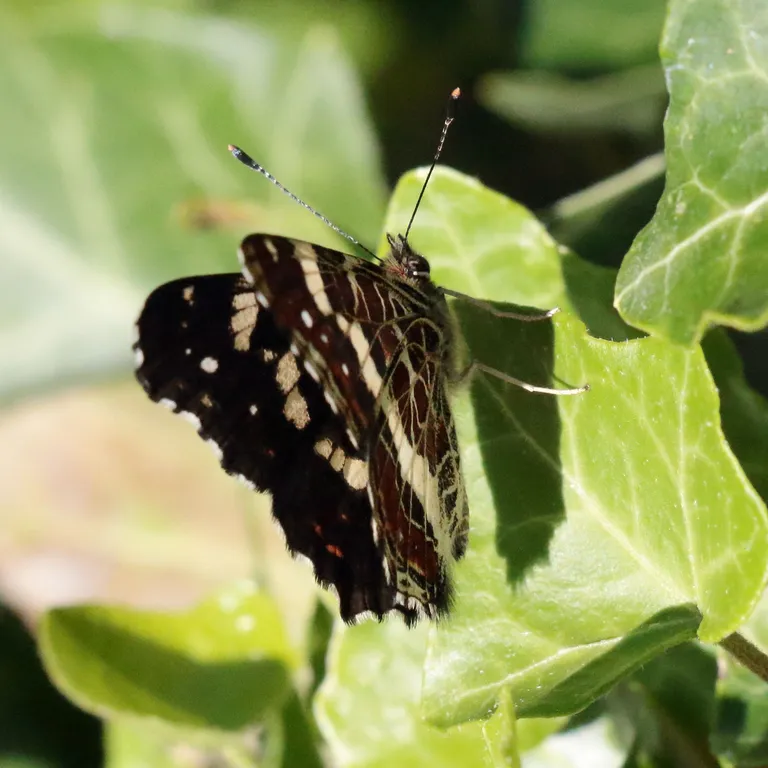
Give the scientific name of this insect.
Araschnia levana
